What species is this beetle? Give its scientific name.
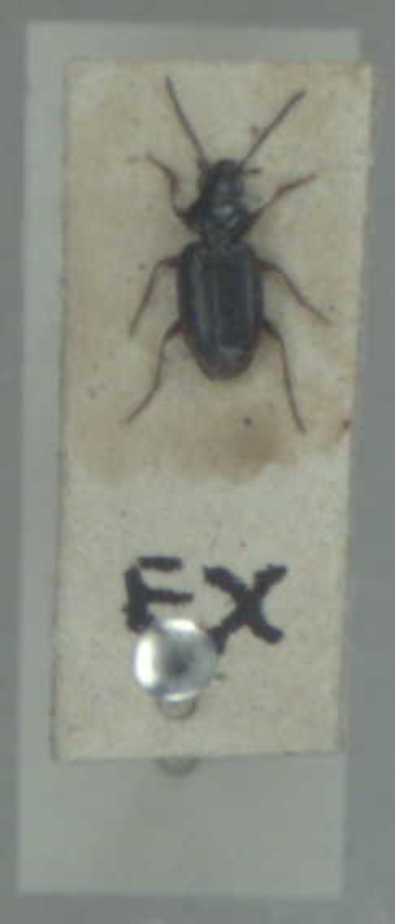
Bembidion lunulatum
